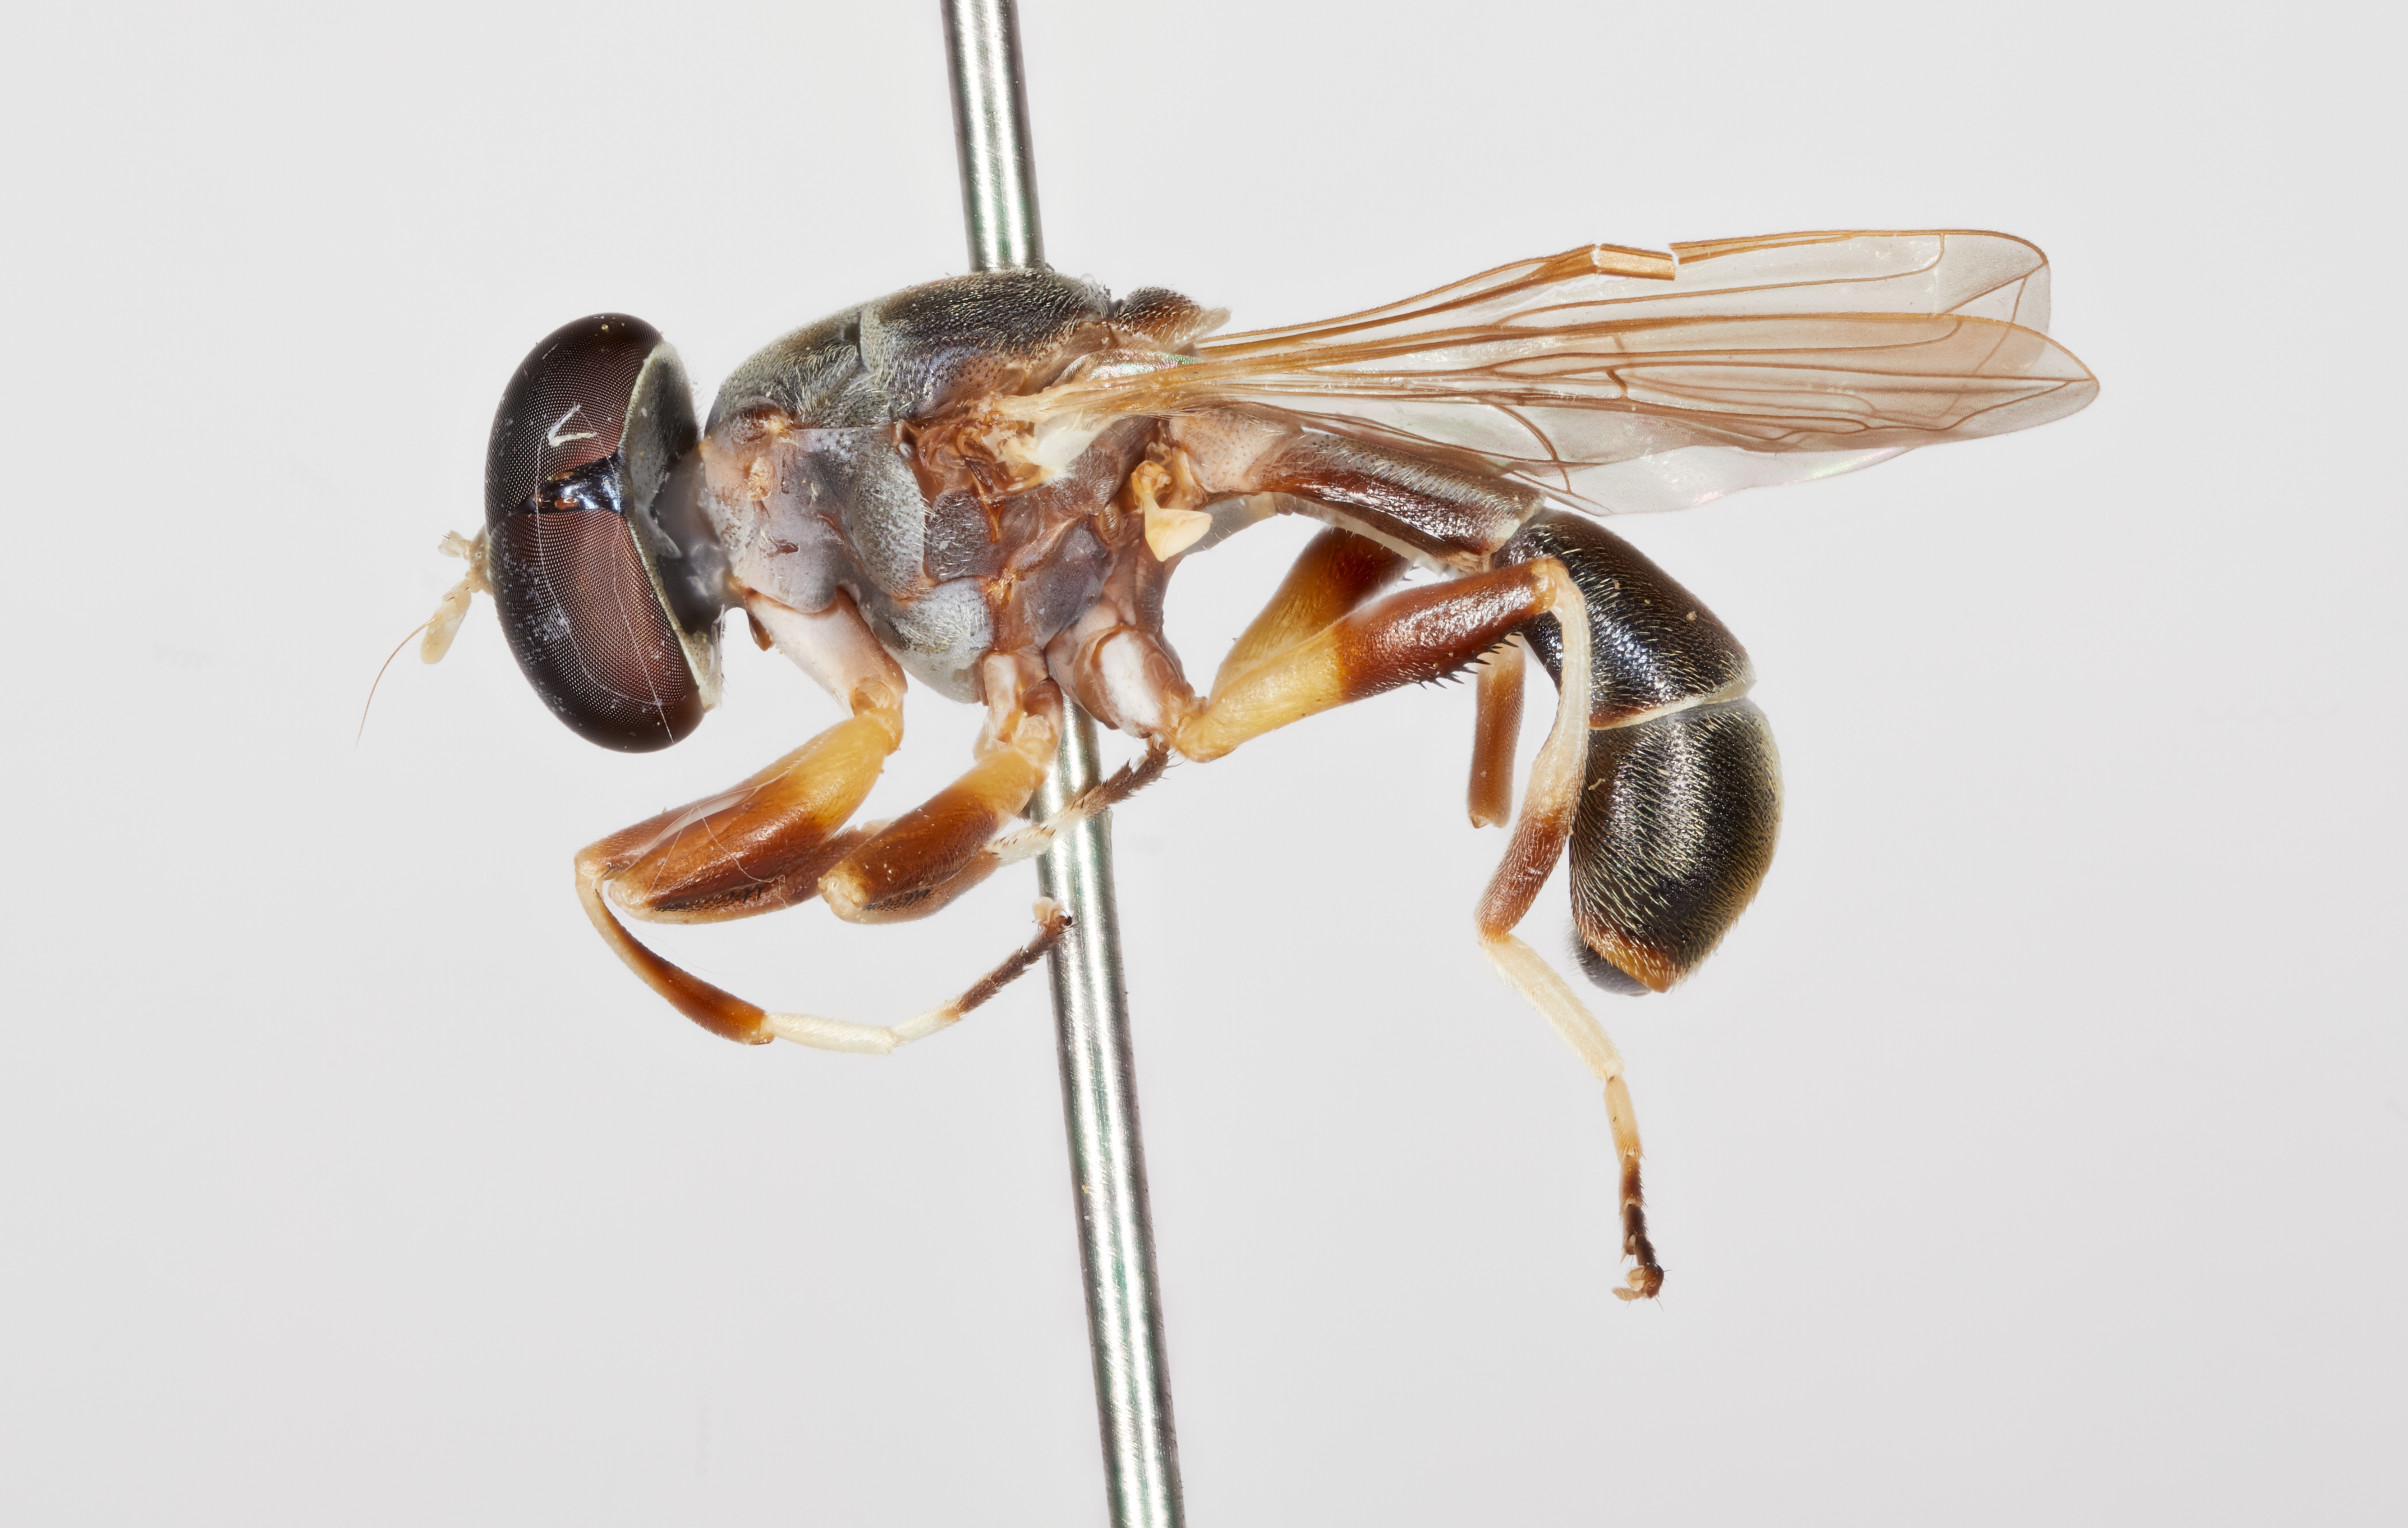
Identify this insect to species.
Myolepta graciliventris
